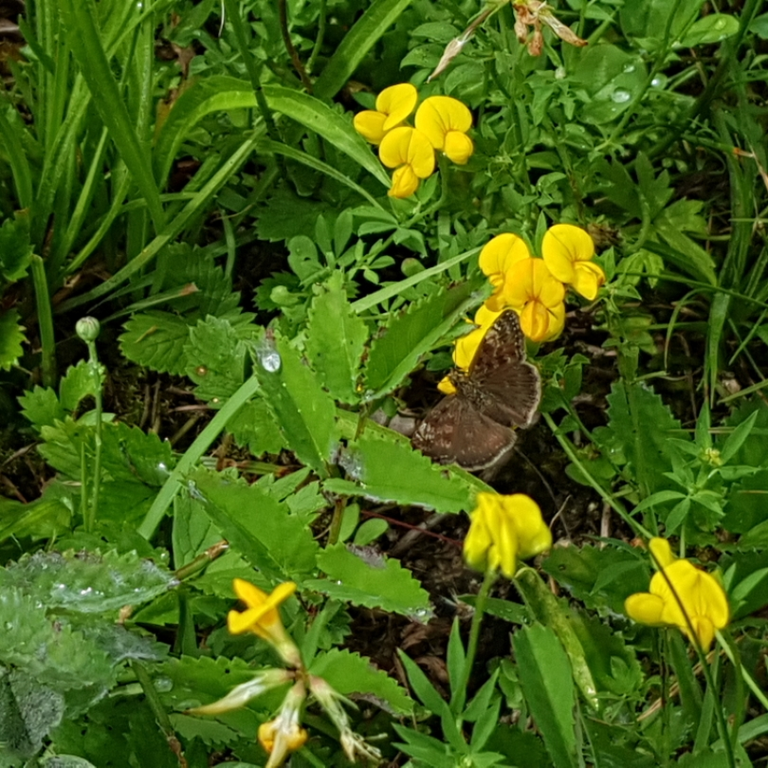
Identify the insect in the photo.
Erynnis tages
